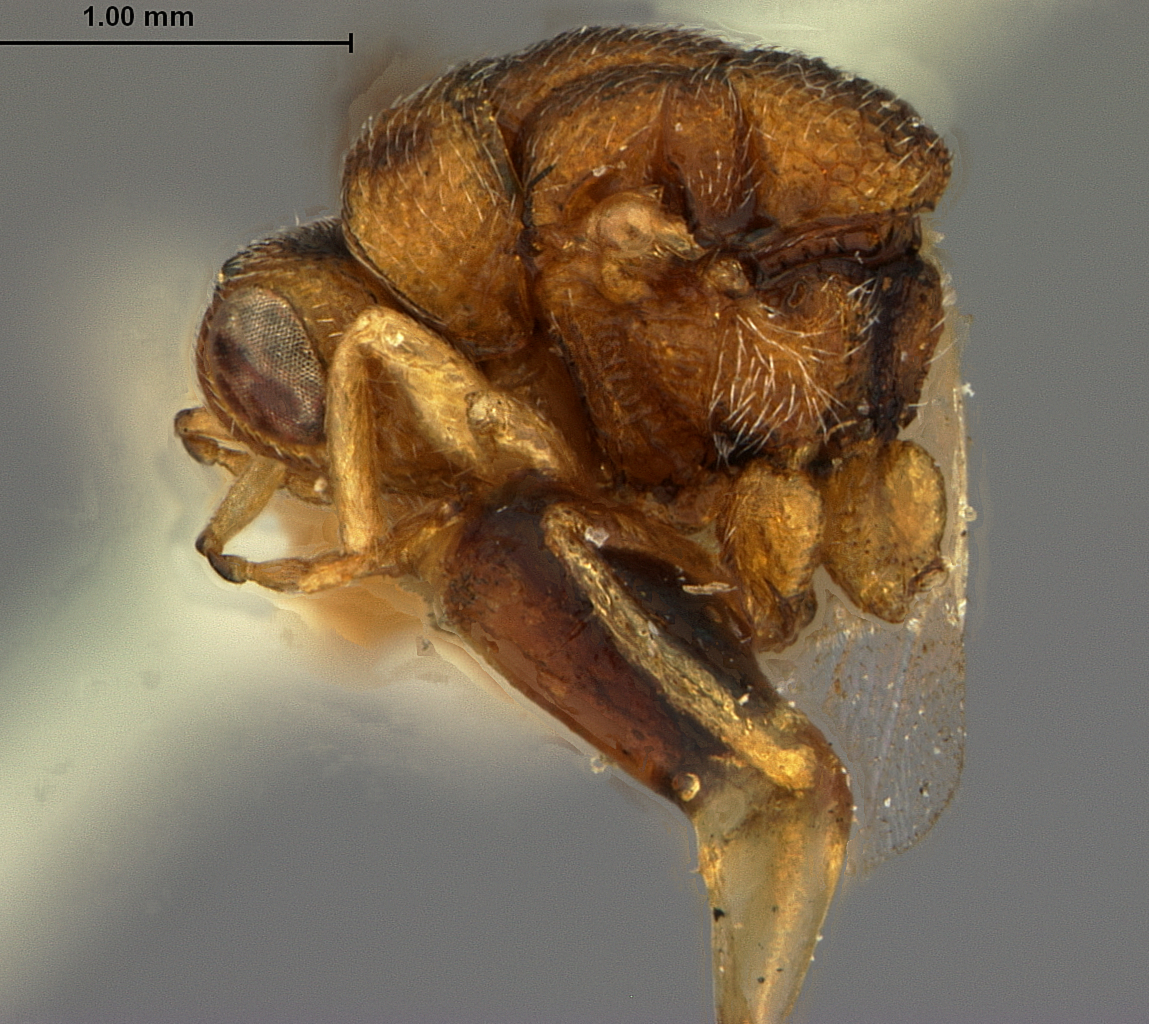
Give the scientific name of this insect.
Eurytoma mitsukurii
